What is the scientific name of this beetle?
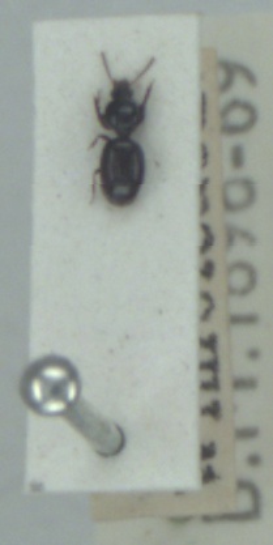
Dyschirius globosus
